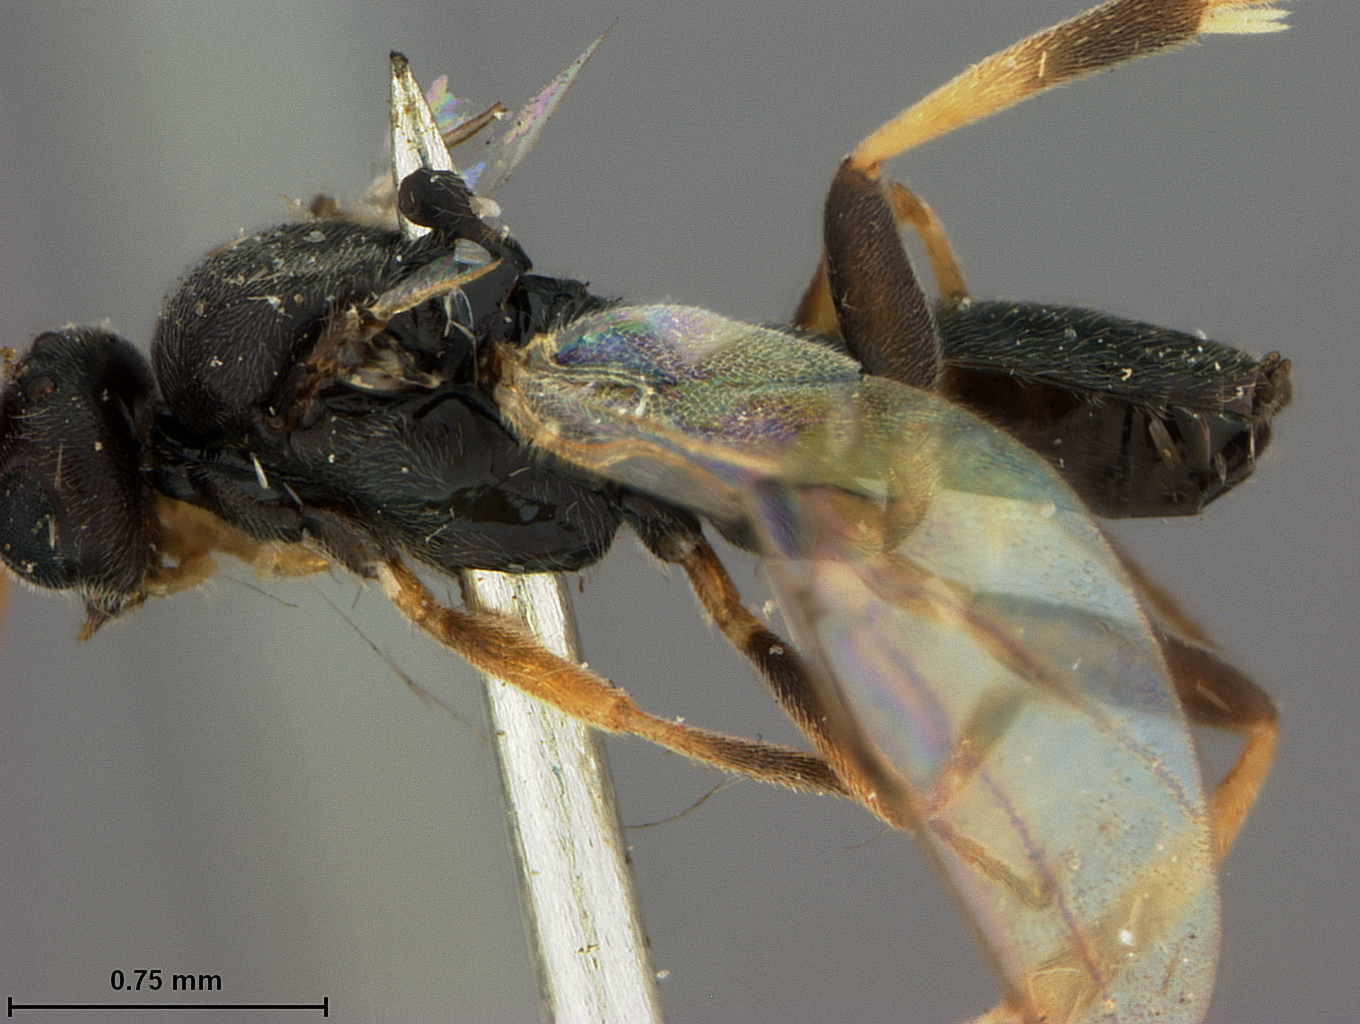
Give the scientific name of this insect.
Protapanteles alaskensis
